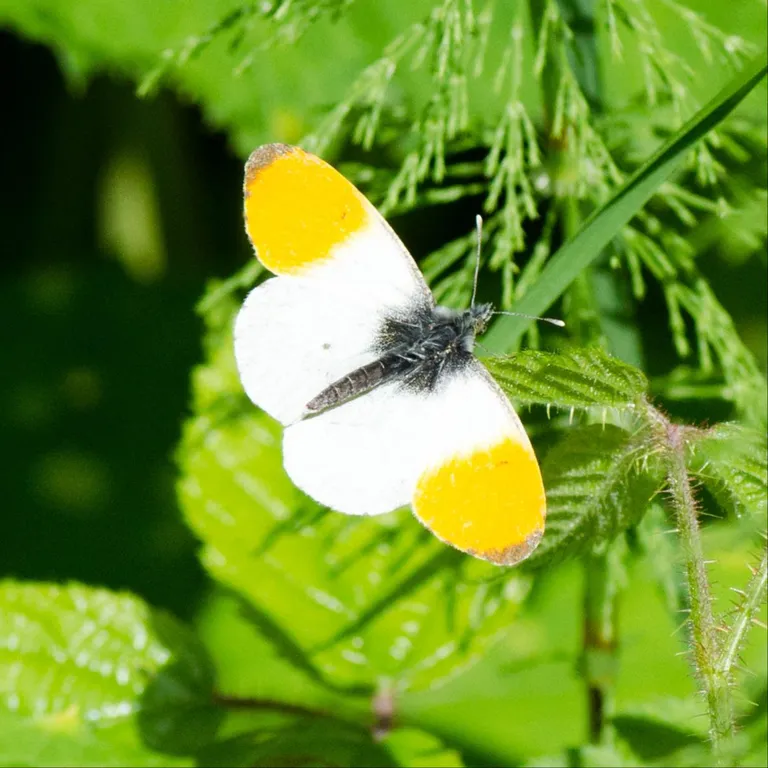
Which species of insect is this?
Anthocharis cardamines
